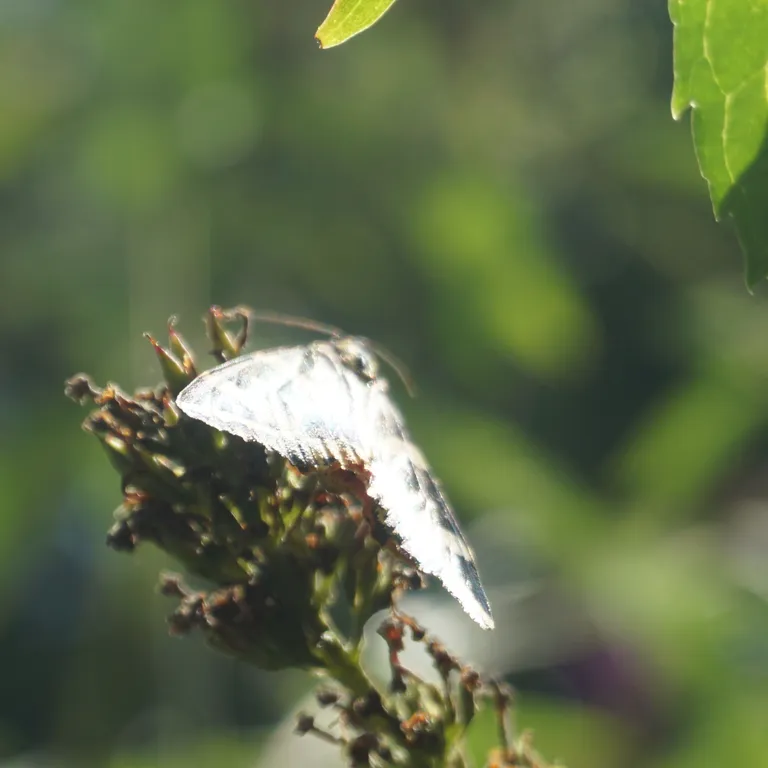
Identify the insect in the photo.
Euplagia quadripunctaria
